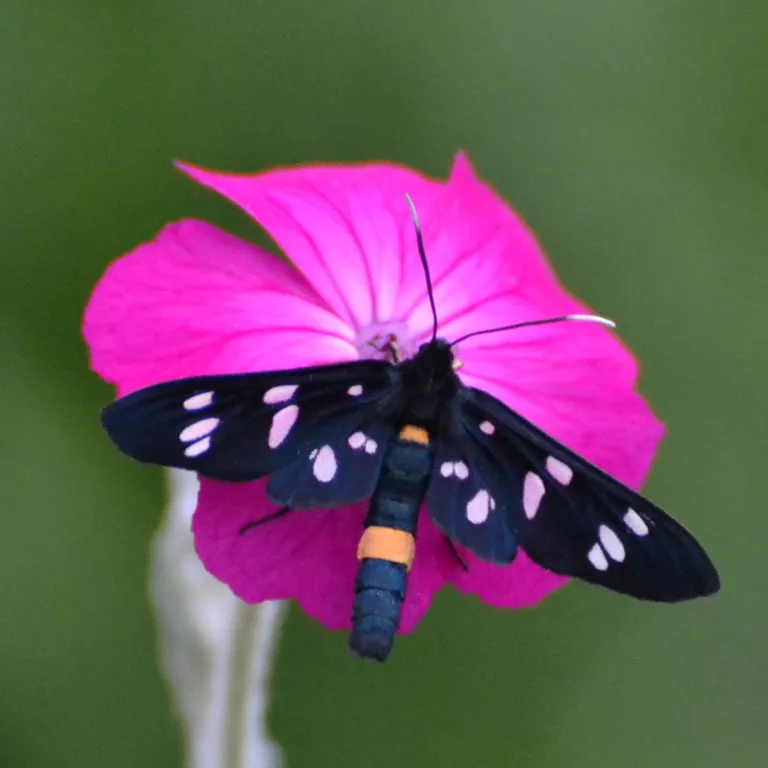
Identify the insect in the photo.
Amata phegea
